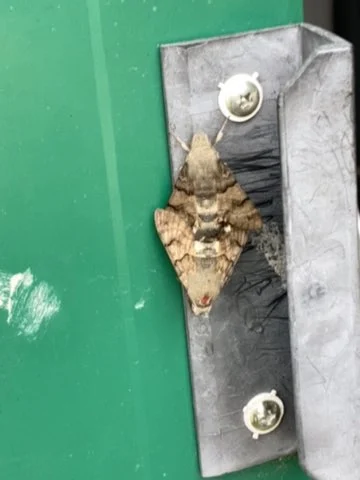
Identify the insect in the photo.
Macroglossum stellatarum
